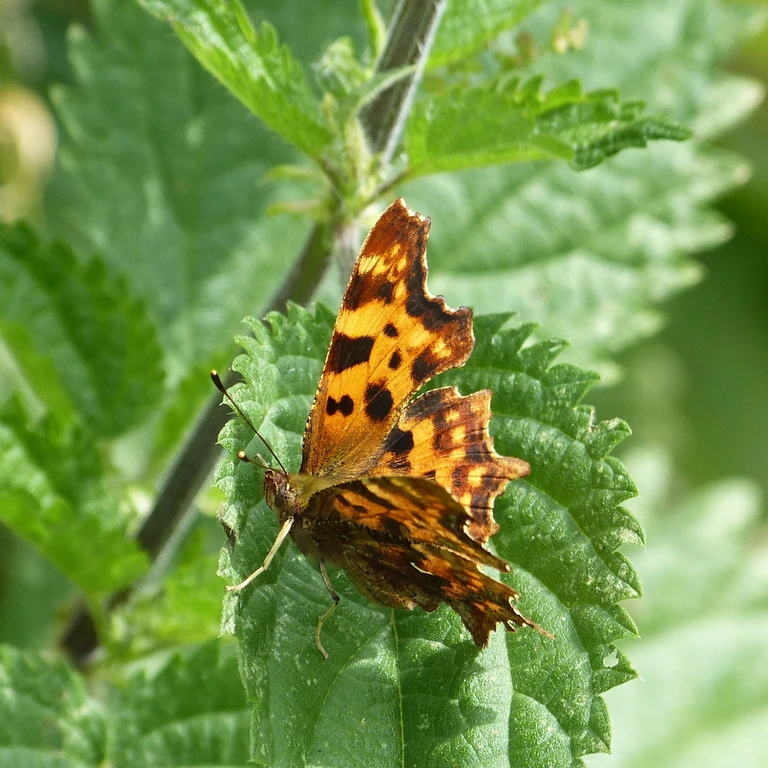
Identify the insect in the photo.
Polygonia c-album
